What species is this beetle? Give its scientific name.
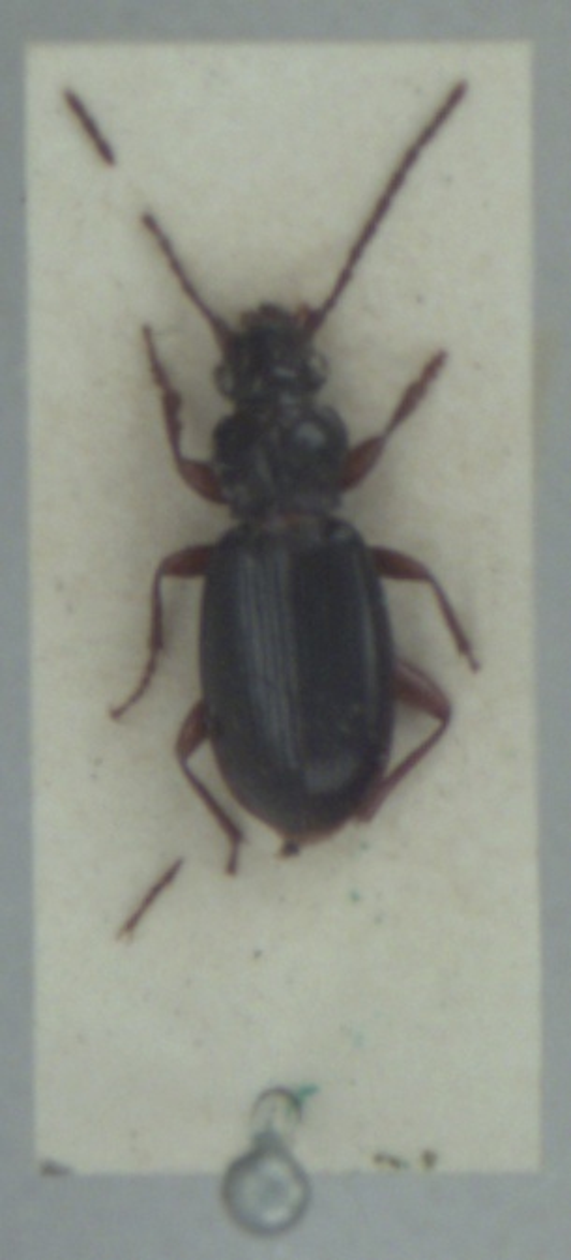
Patrobus assimilis
